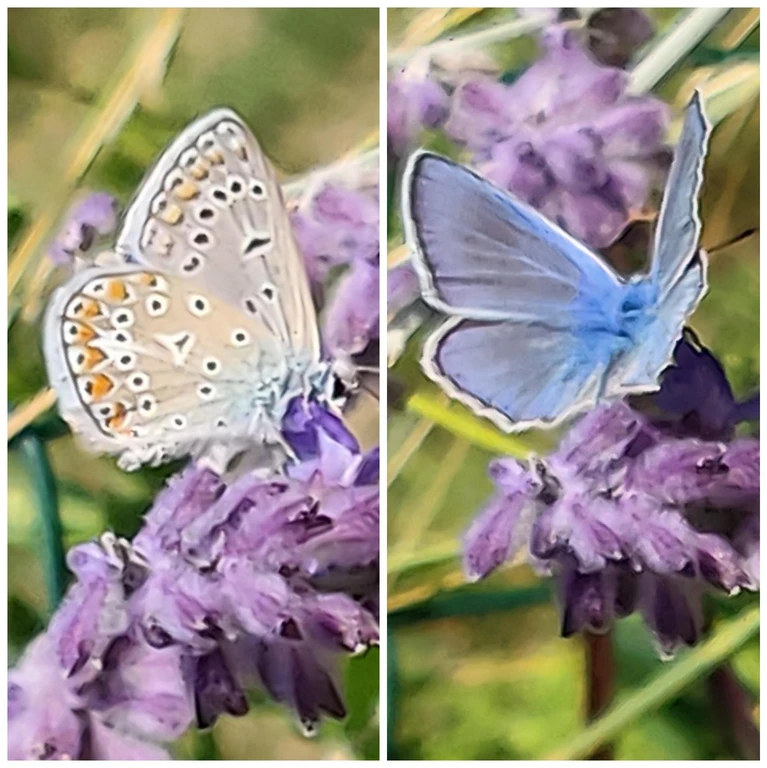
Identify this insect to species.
Polyommatus icarus
